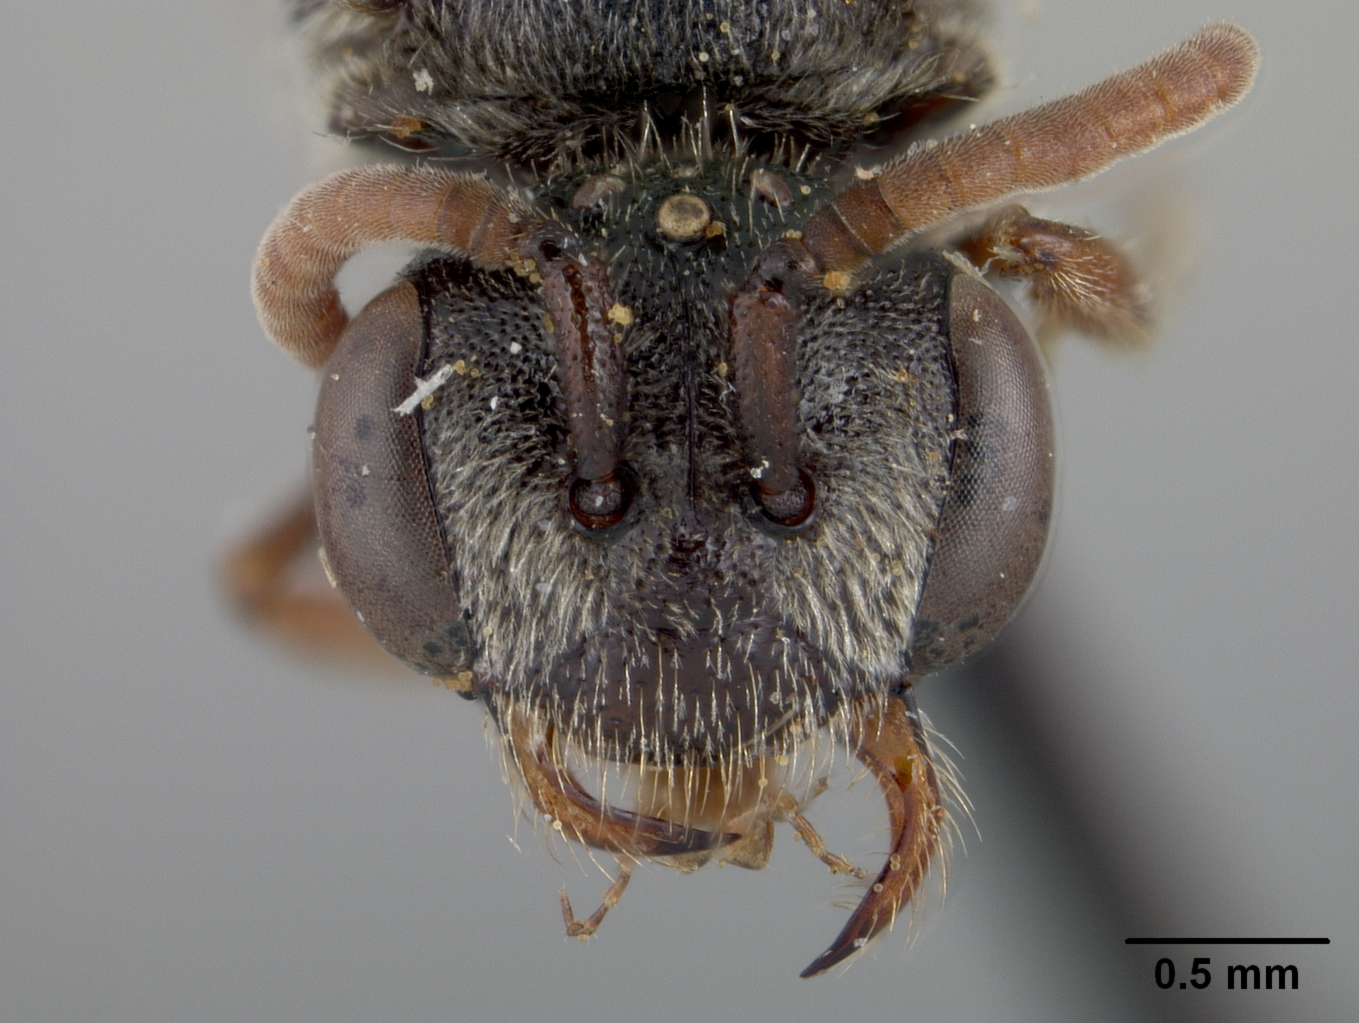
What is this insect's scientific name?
Sphecodes wheeleri
